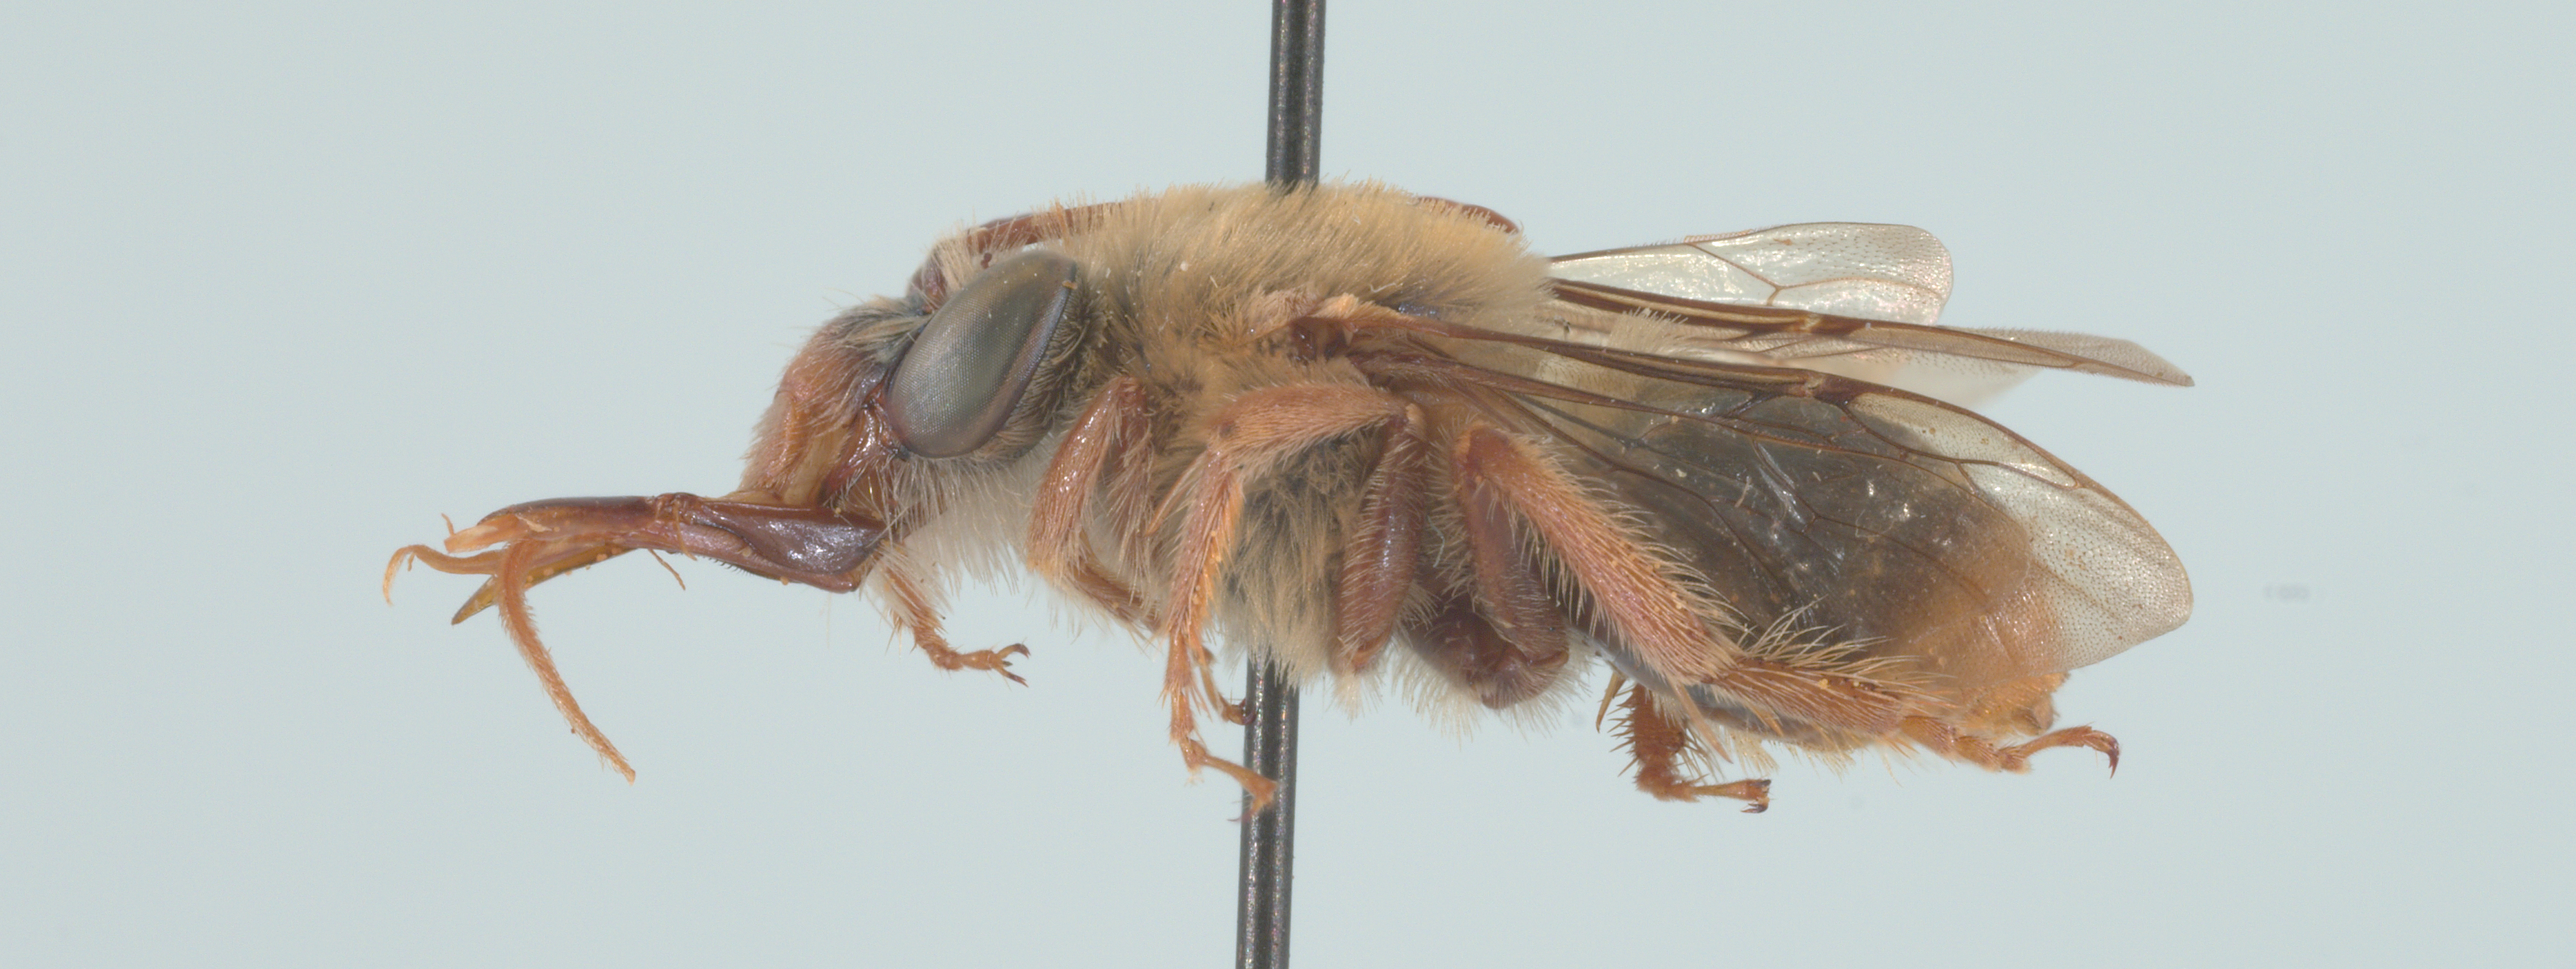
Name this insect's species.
Xenoglossa utahensis
